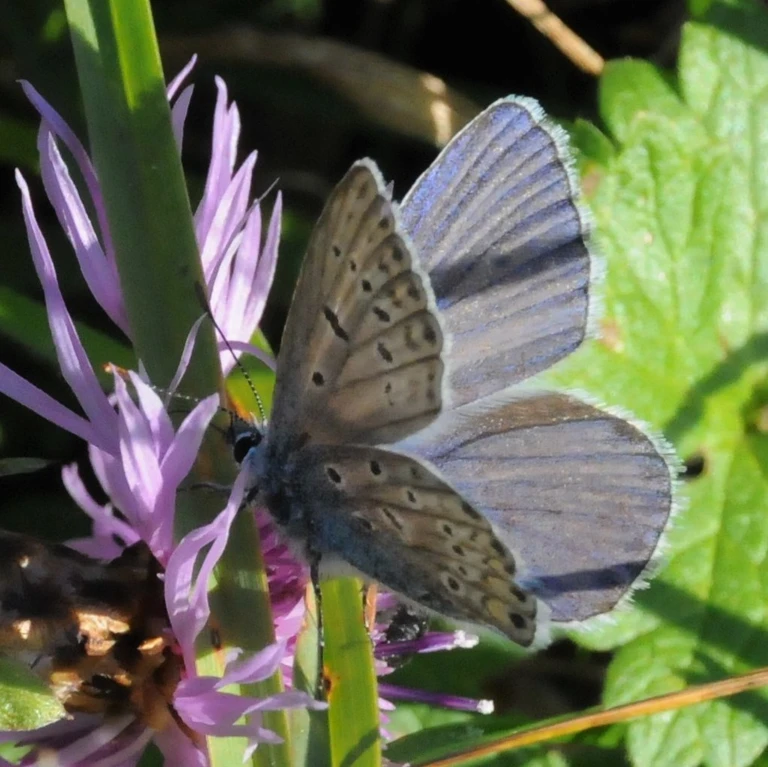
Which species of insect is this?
Polyommatus icarus
